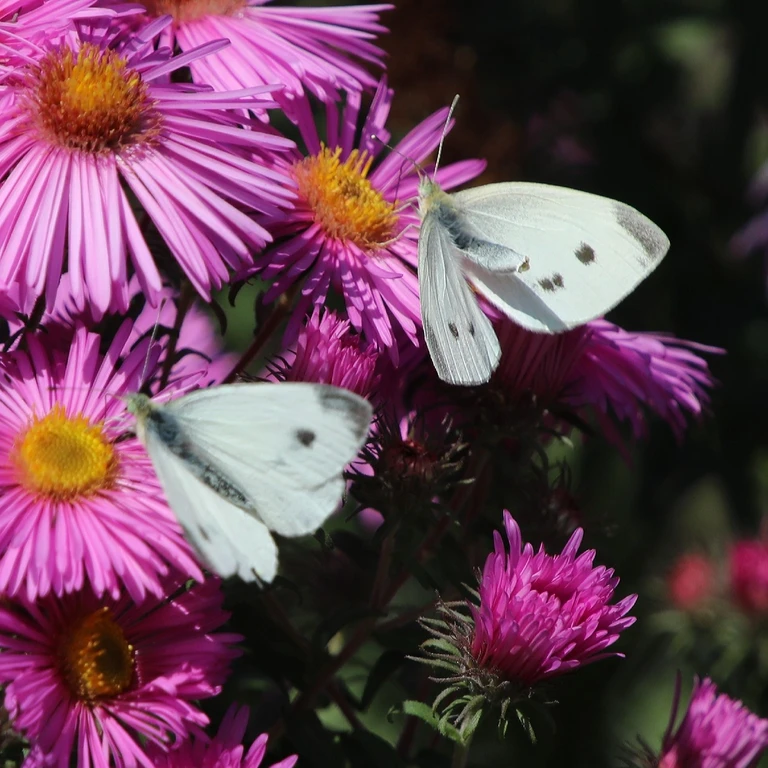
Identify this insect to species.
Pieris rapae
